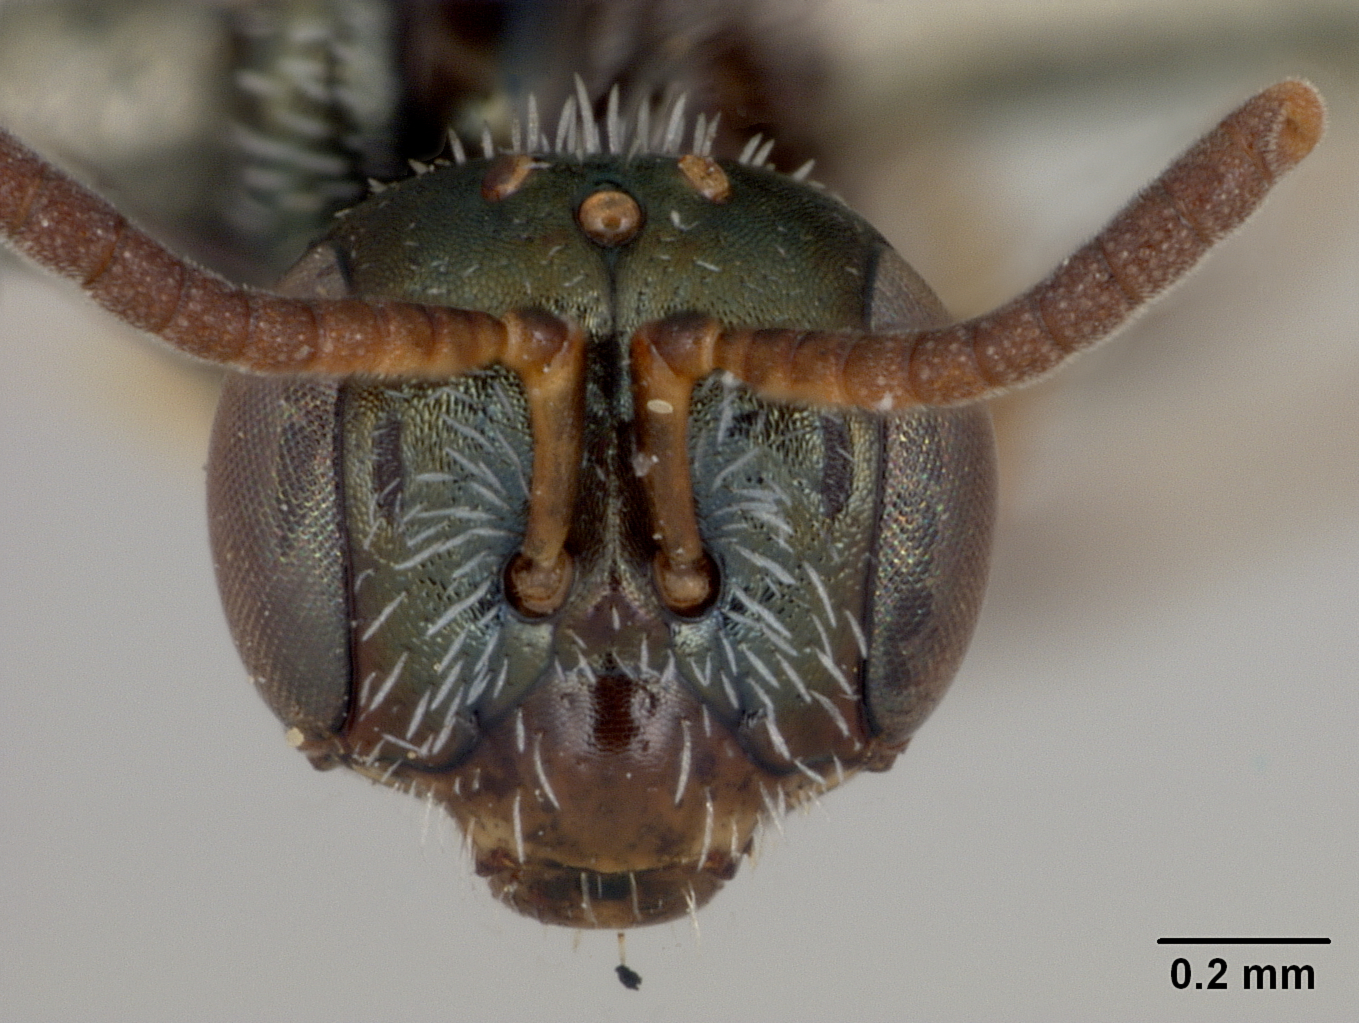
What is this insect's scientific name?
Perdita phaceliae
